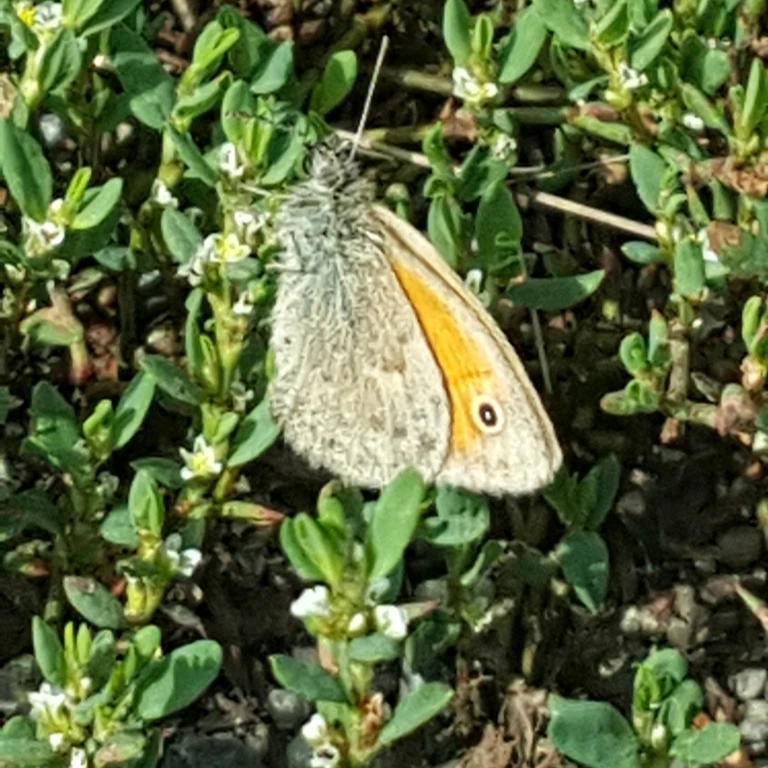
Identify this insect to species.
Coenonympha pamphilus
